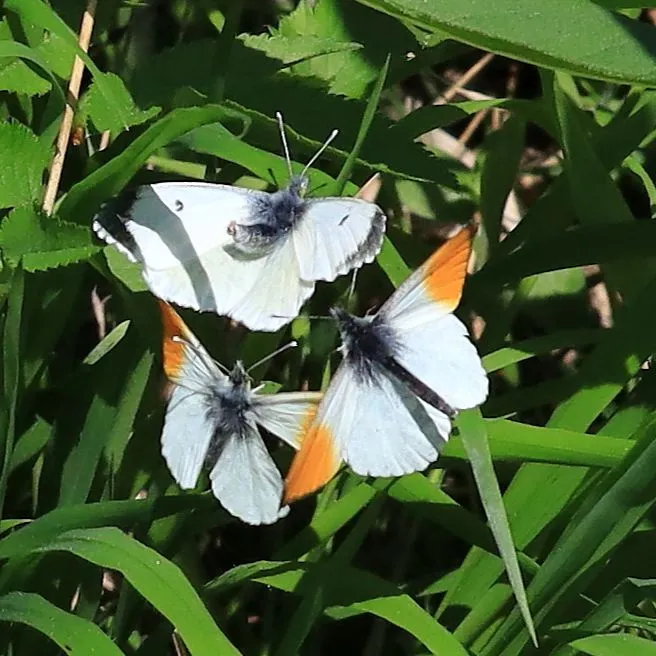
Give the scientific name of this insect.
Anthocharis cardamines
